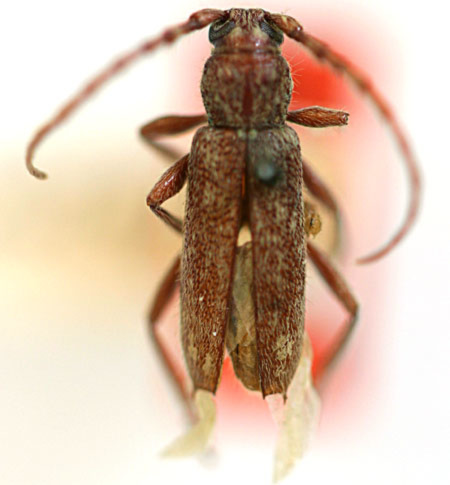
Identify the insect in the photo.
Hypermallus brevicornis (also Parelaphidion incertum)
